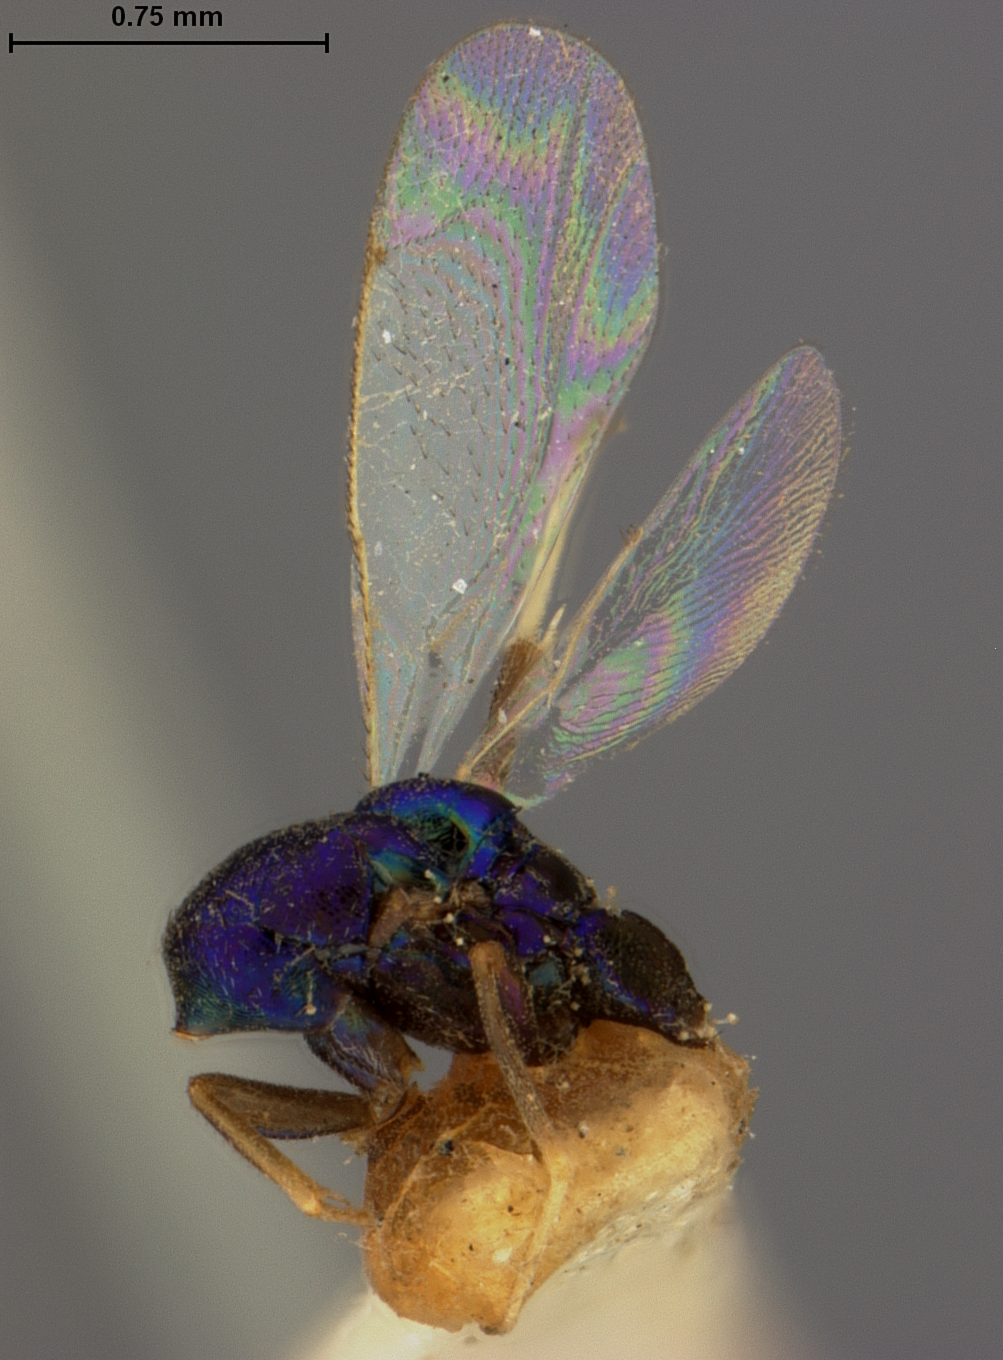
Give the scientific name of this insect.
Callimome lividus
